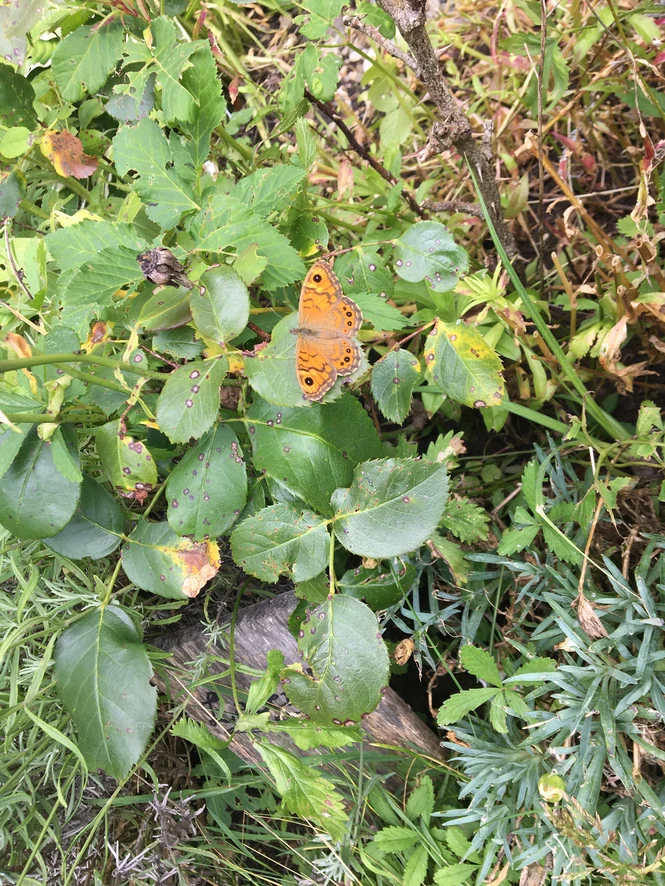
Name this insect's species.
Lasiommata megera (also Pararge megera)
